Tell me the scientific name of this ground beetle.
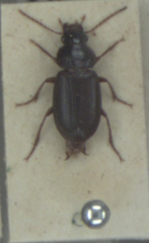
Ophonus rufibarbis
